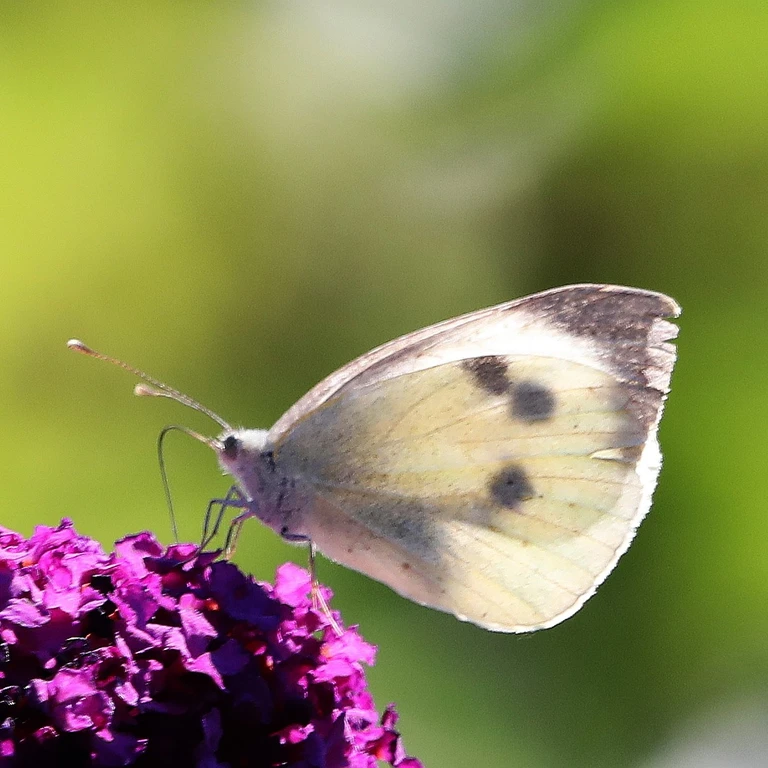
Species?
Pieris brassicae
